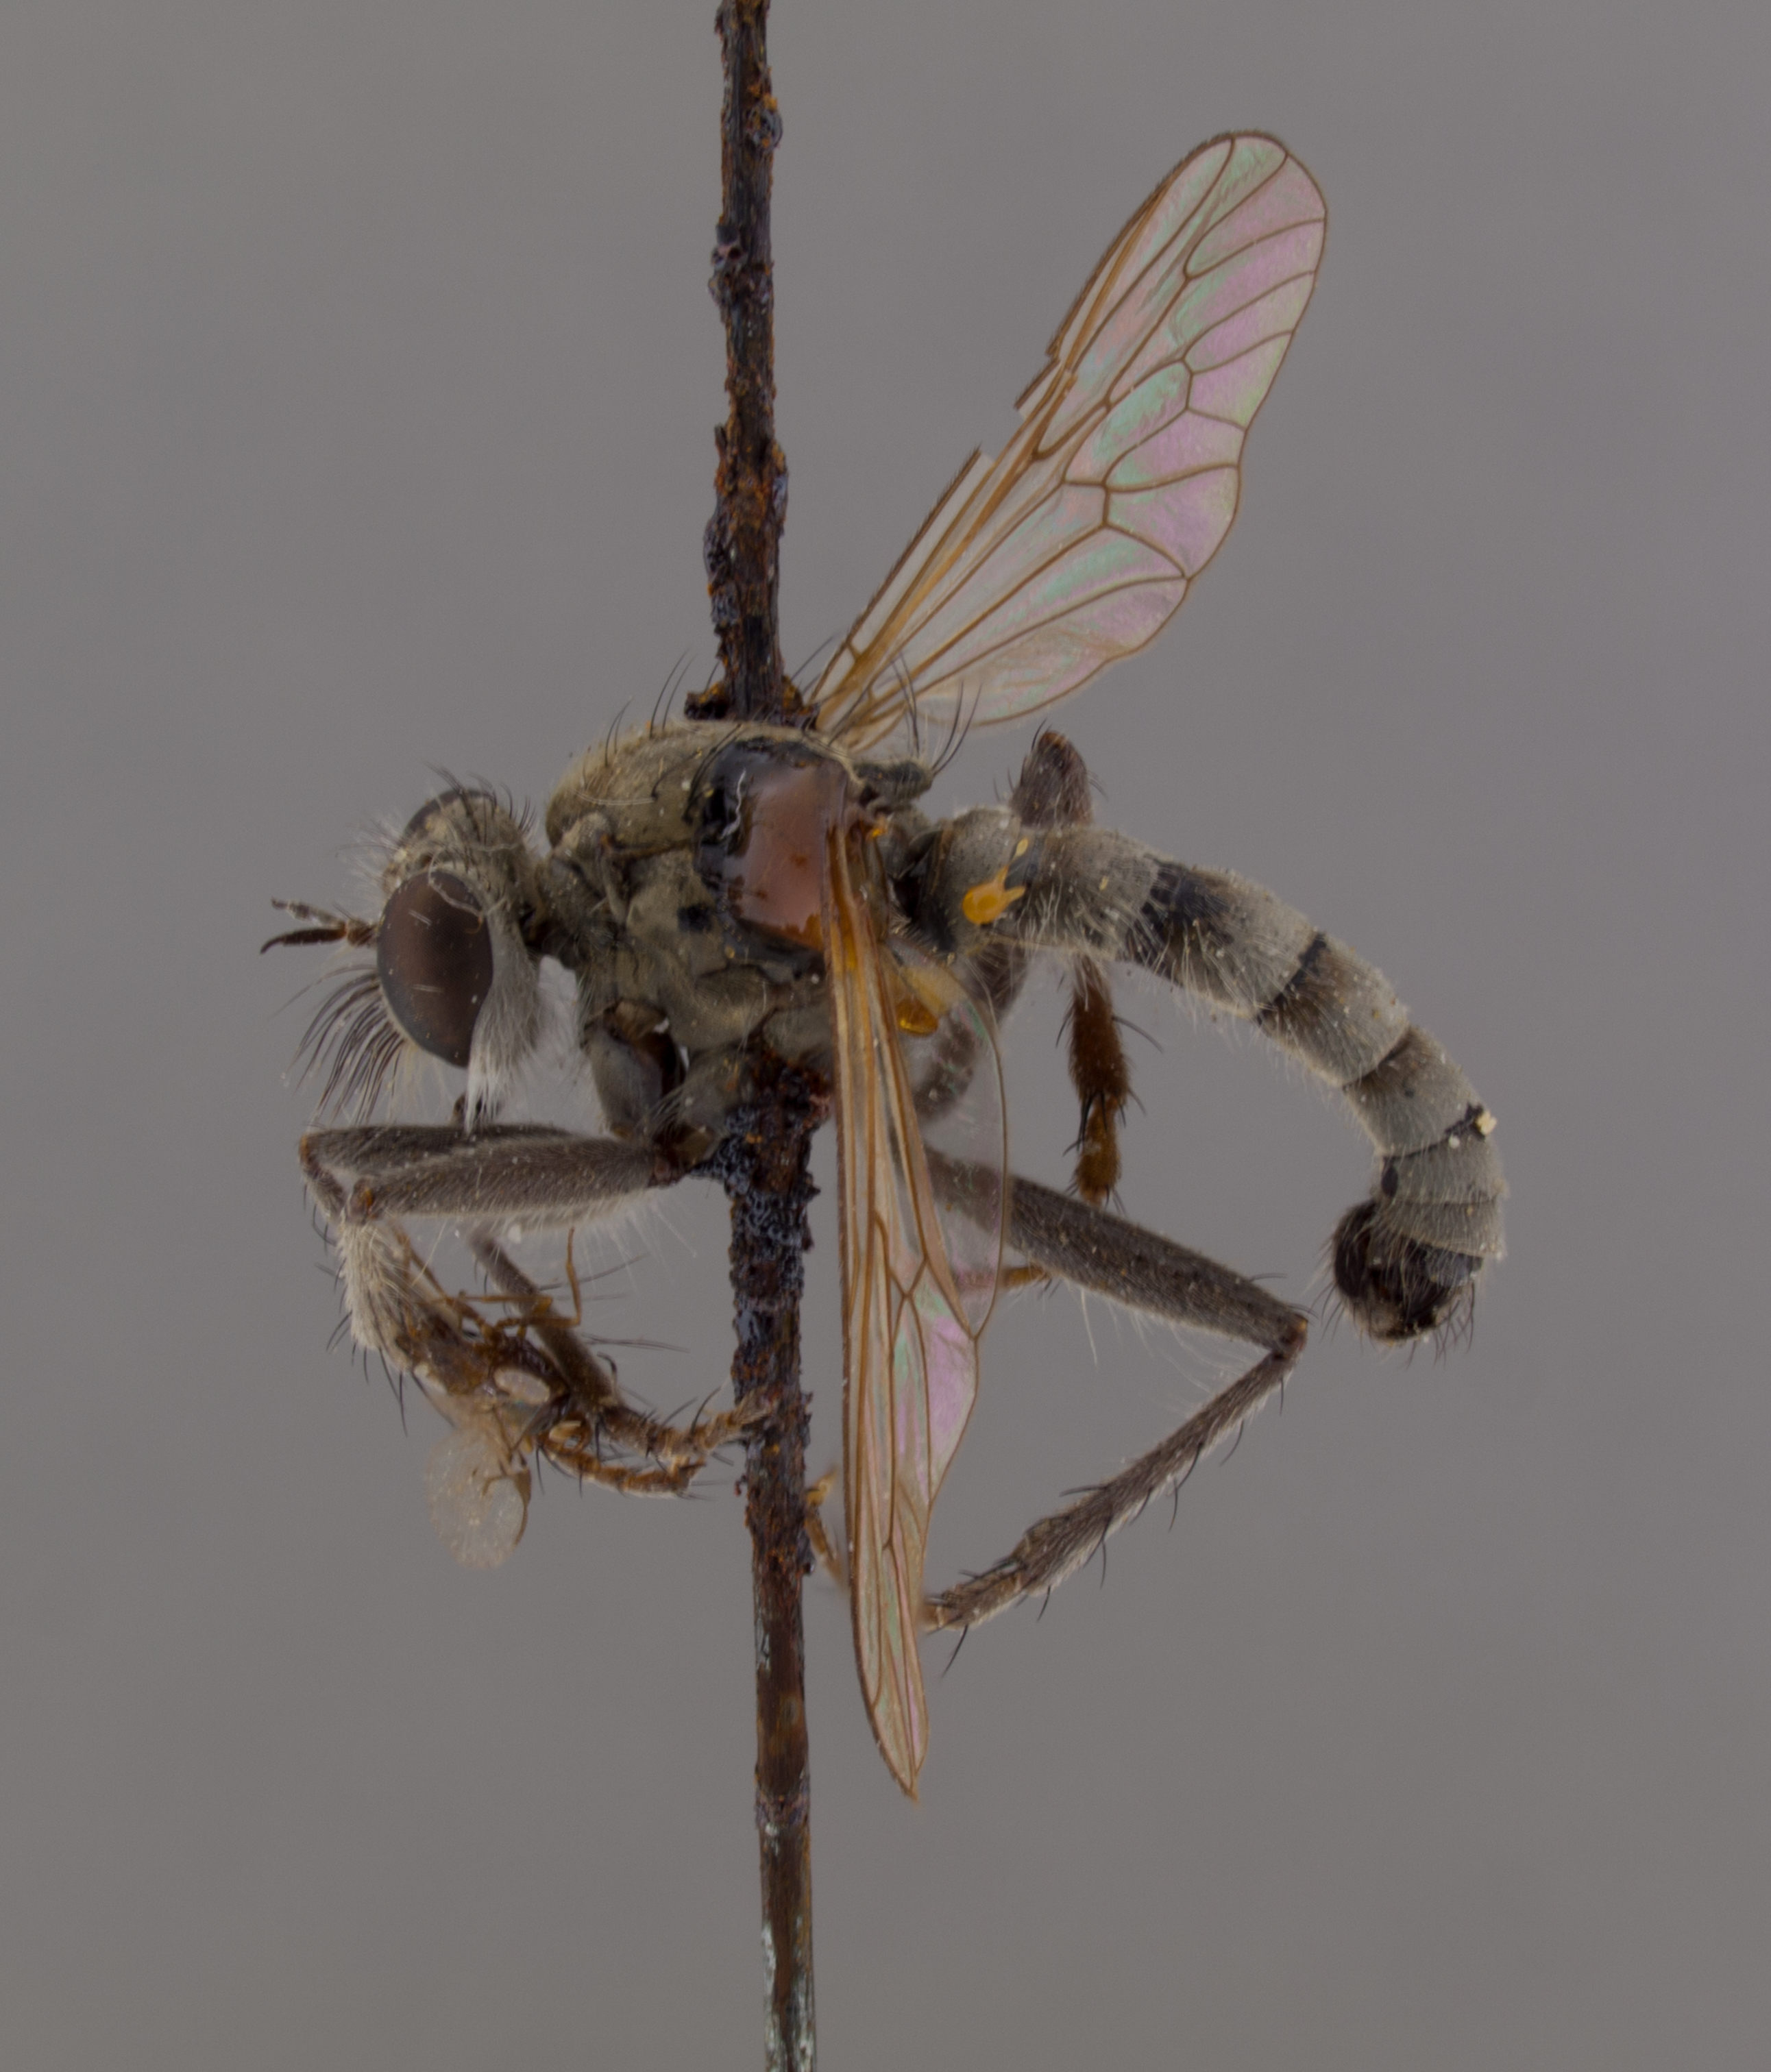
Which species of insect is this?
Lasiopogon drabicola
